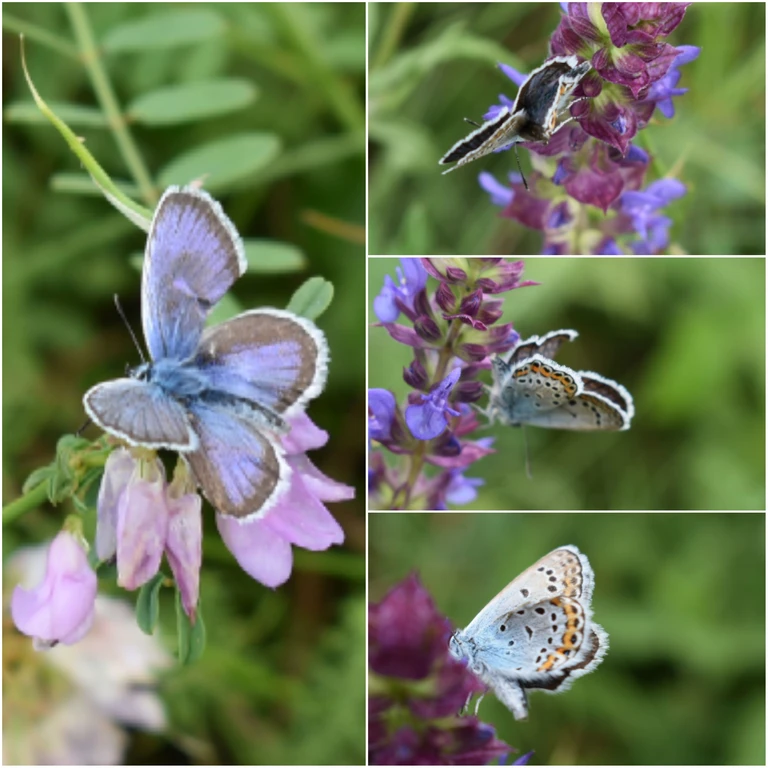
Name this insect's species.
Plebejus argus
